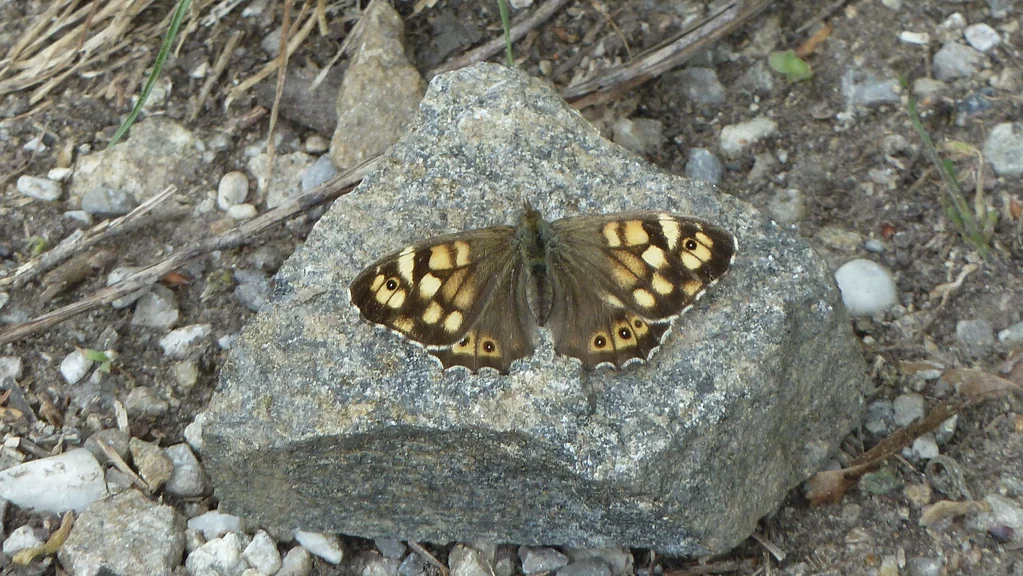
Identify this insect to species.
Pararge aegeria
